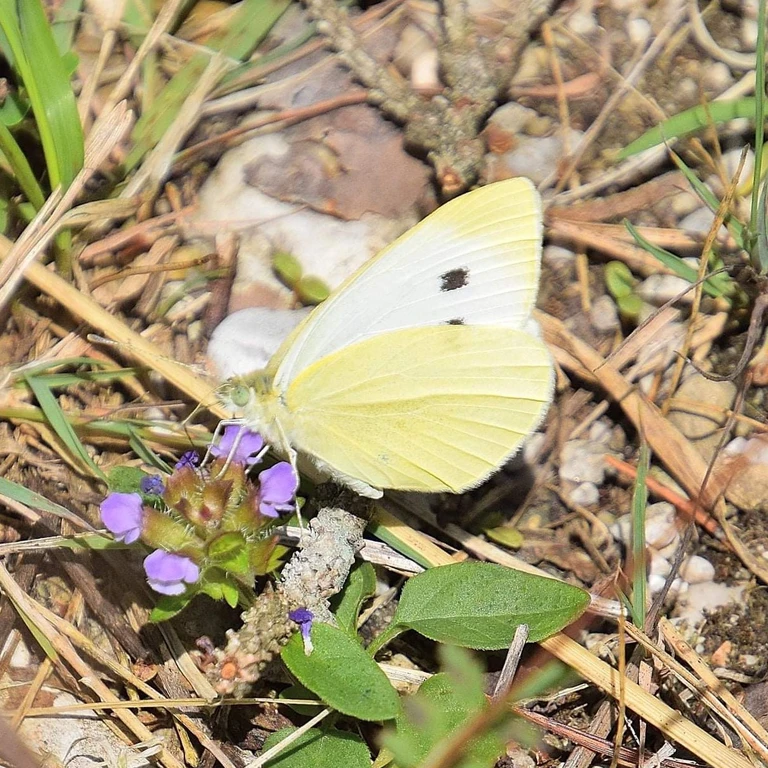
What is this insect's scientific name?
Pieris brassicae
